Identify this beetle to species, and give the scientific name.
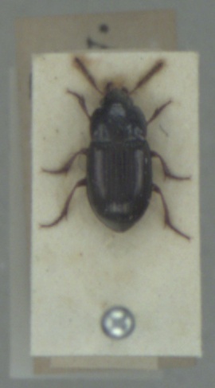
Amara infima
